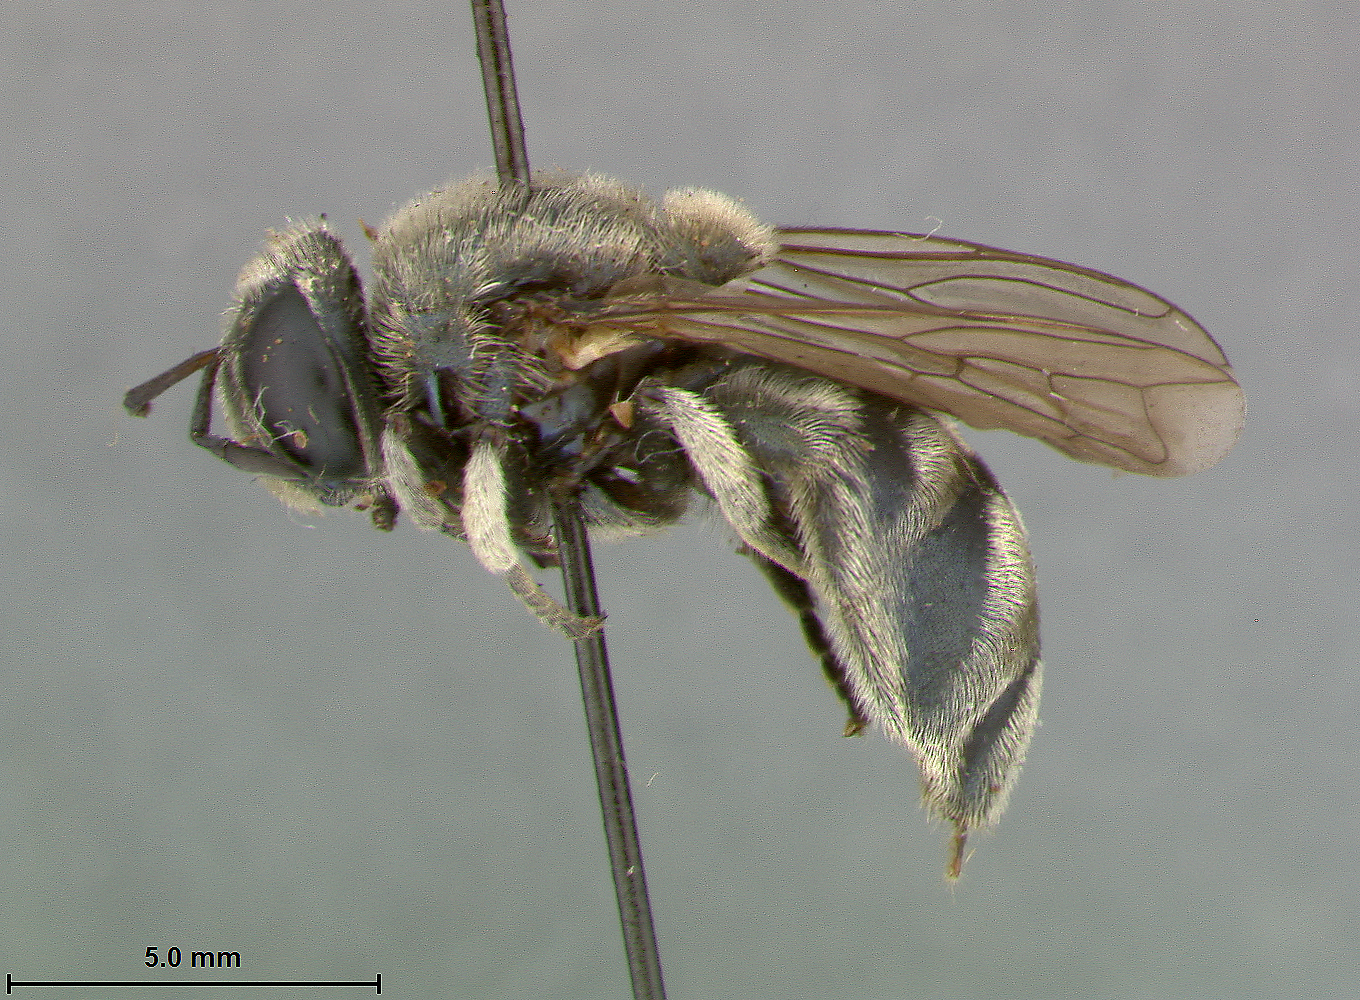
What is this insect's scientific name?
Microdon ocellaris
